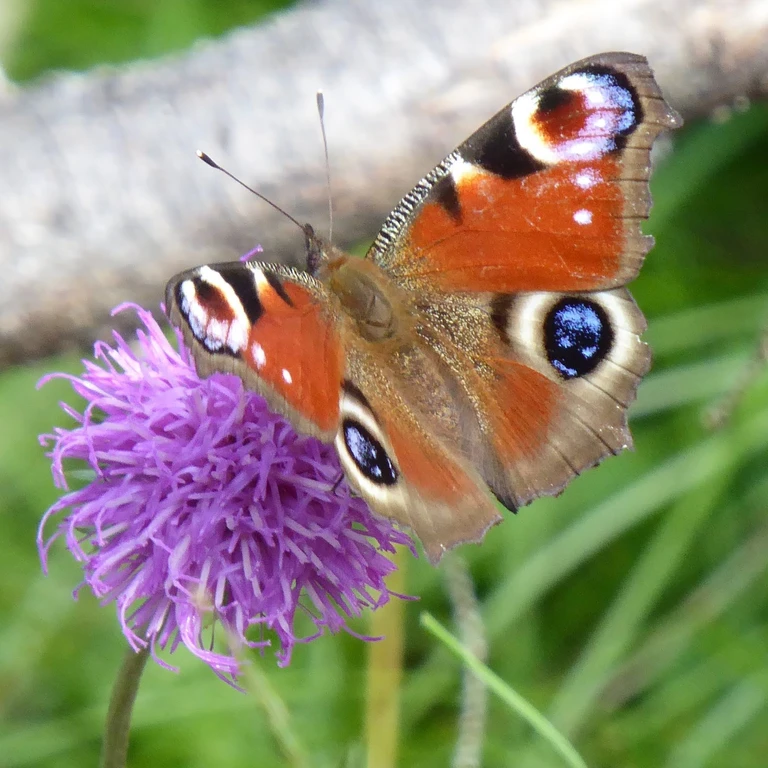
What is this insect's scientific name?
Aglais io
